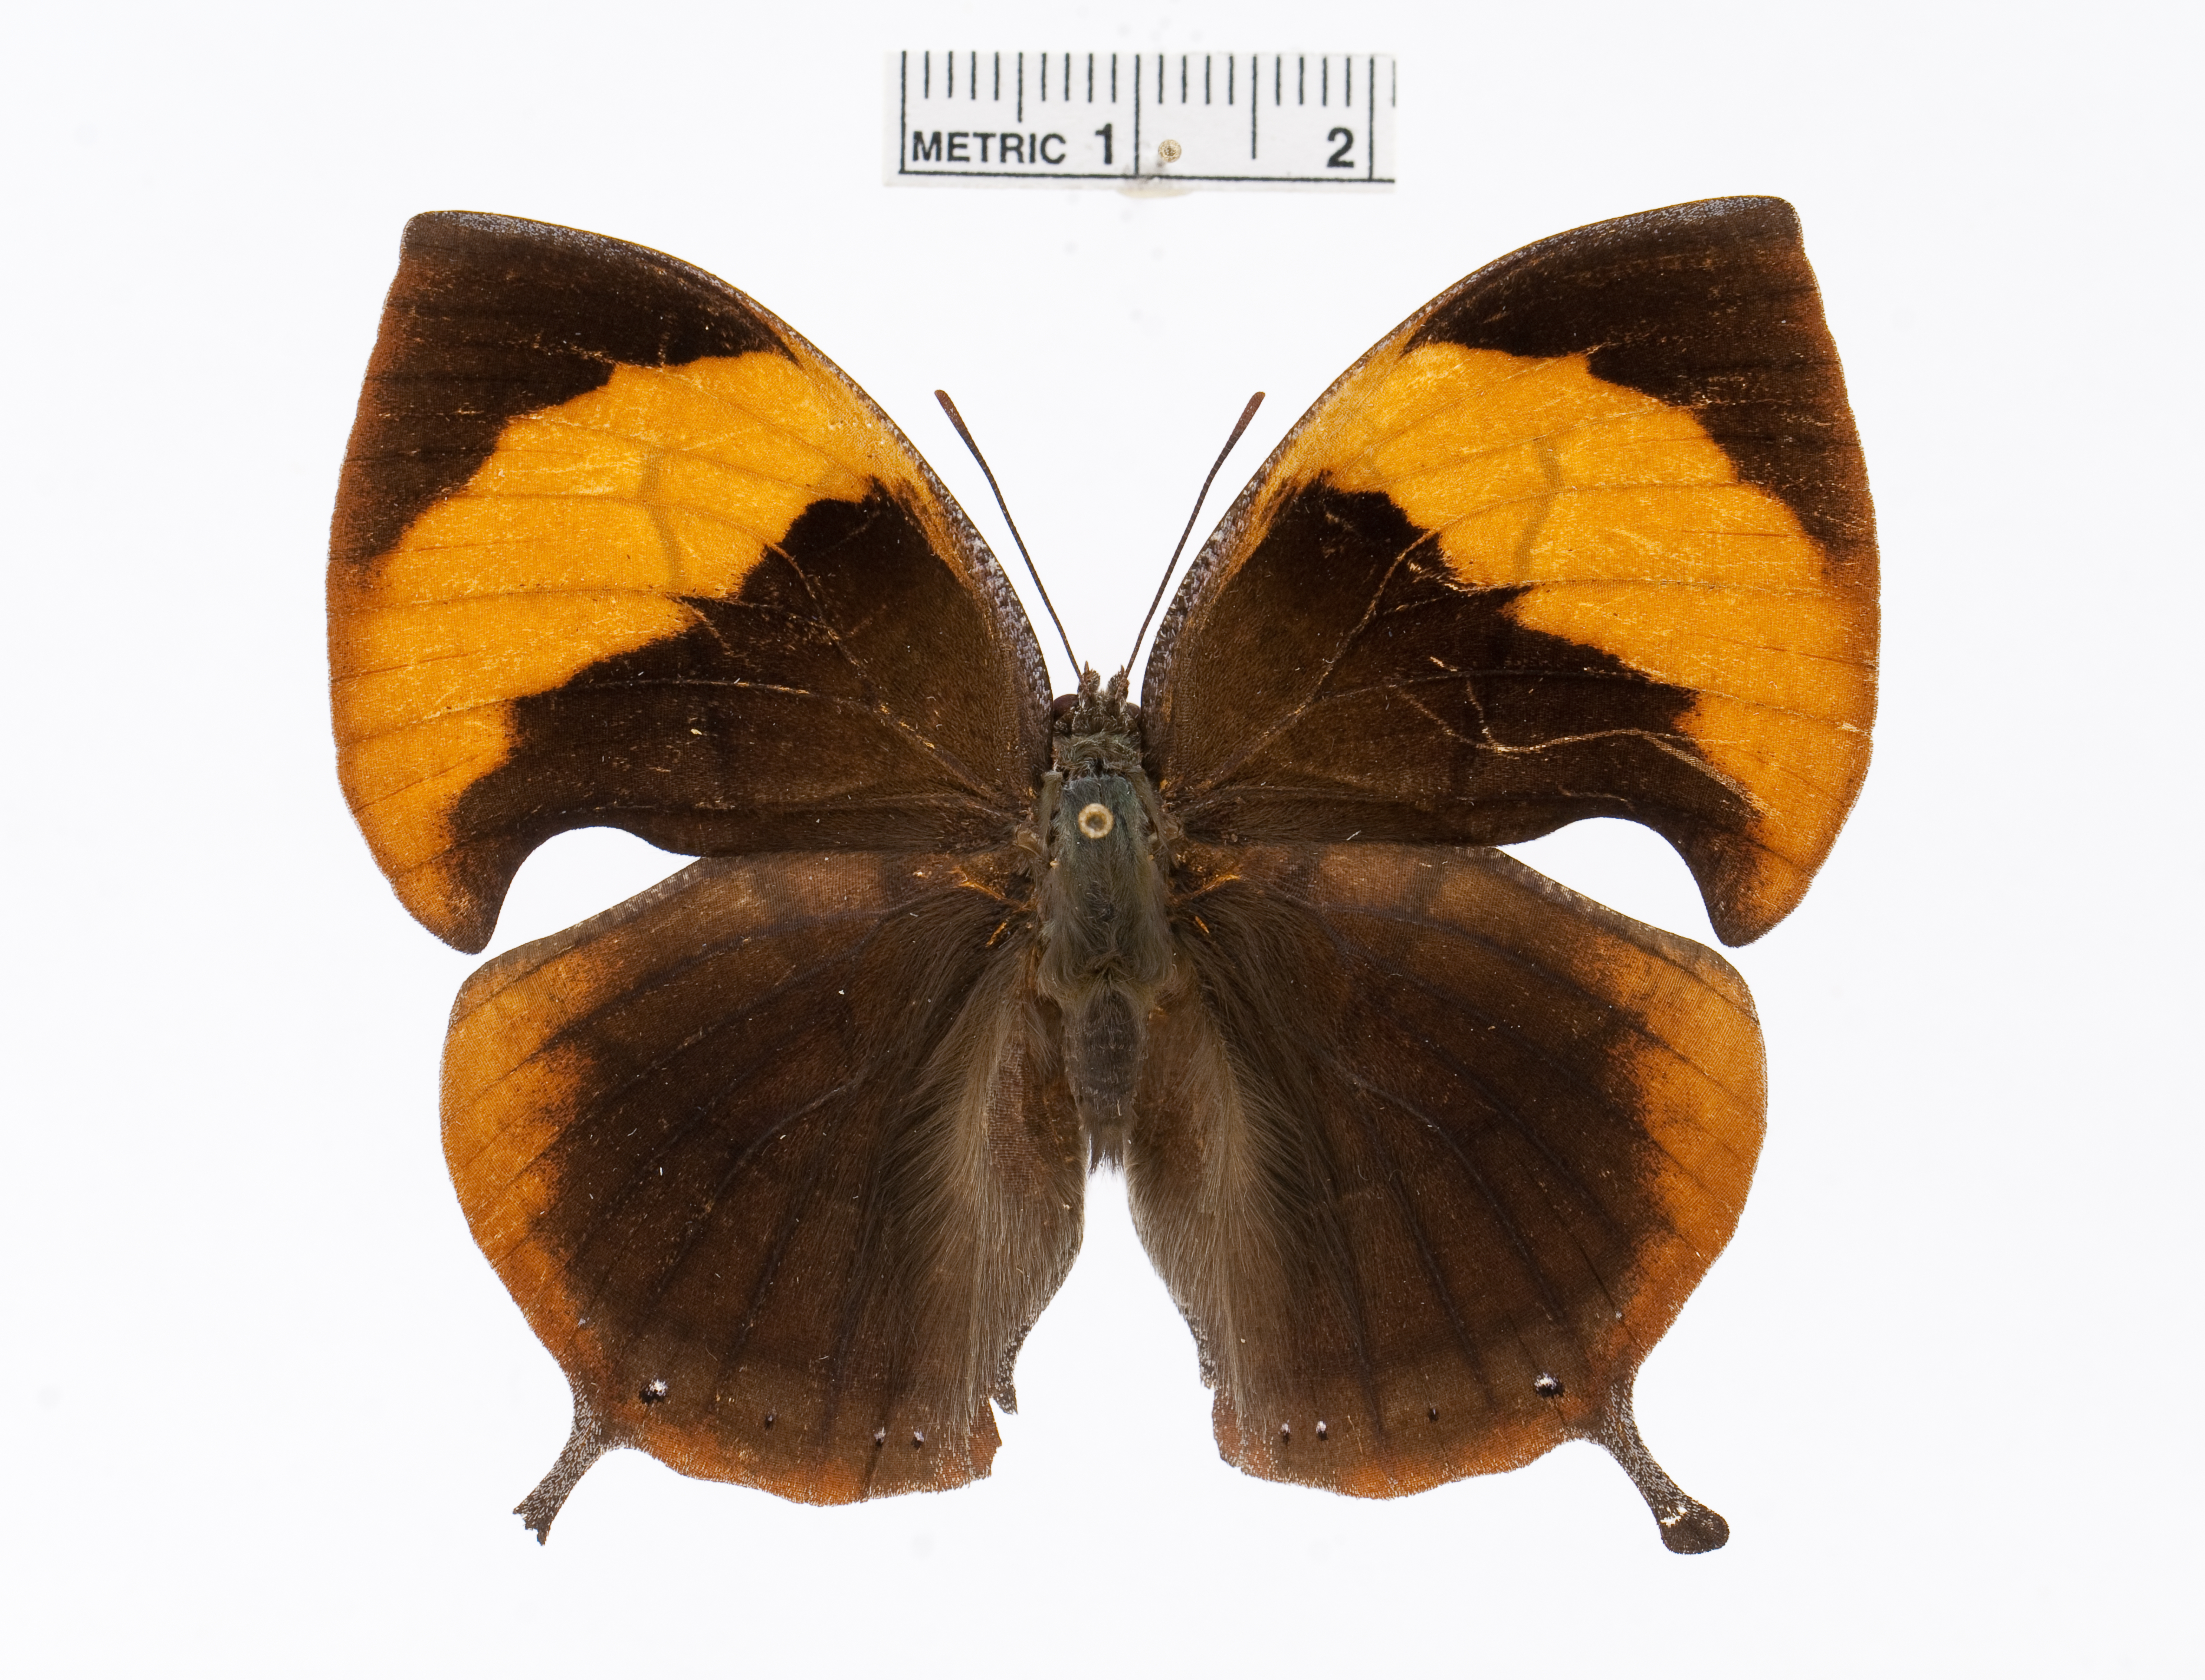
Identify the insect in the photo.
Memphis philumena
